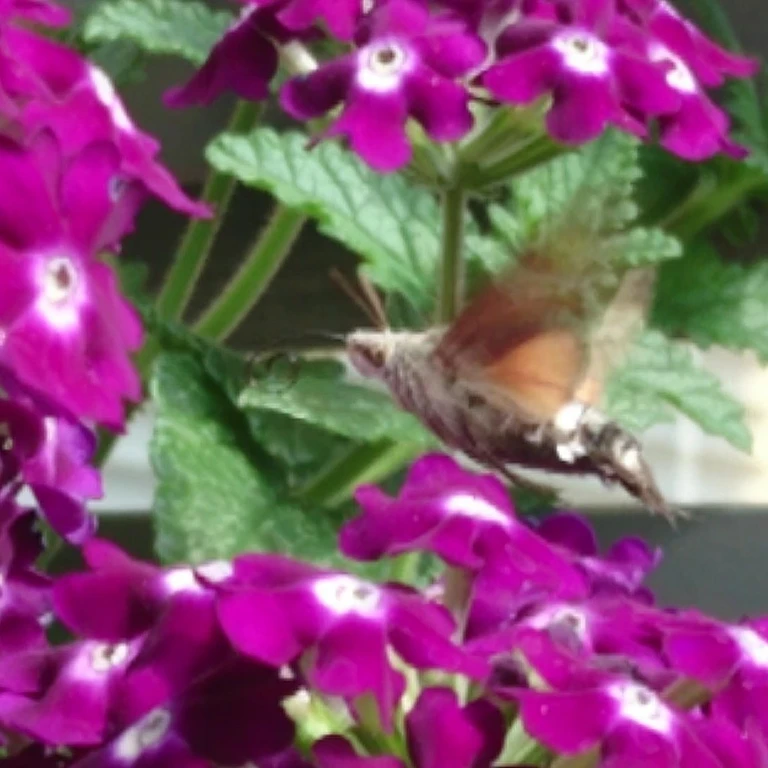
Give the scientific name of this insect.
Macroglossum stellatarum
